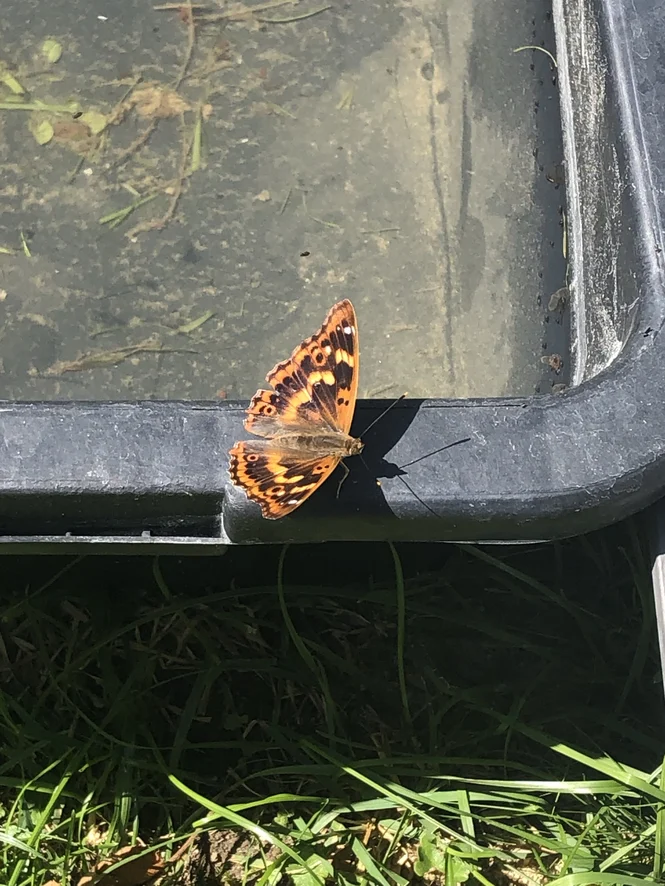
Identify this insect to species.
Apatura ilia
